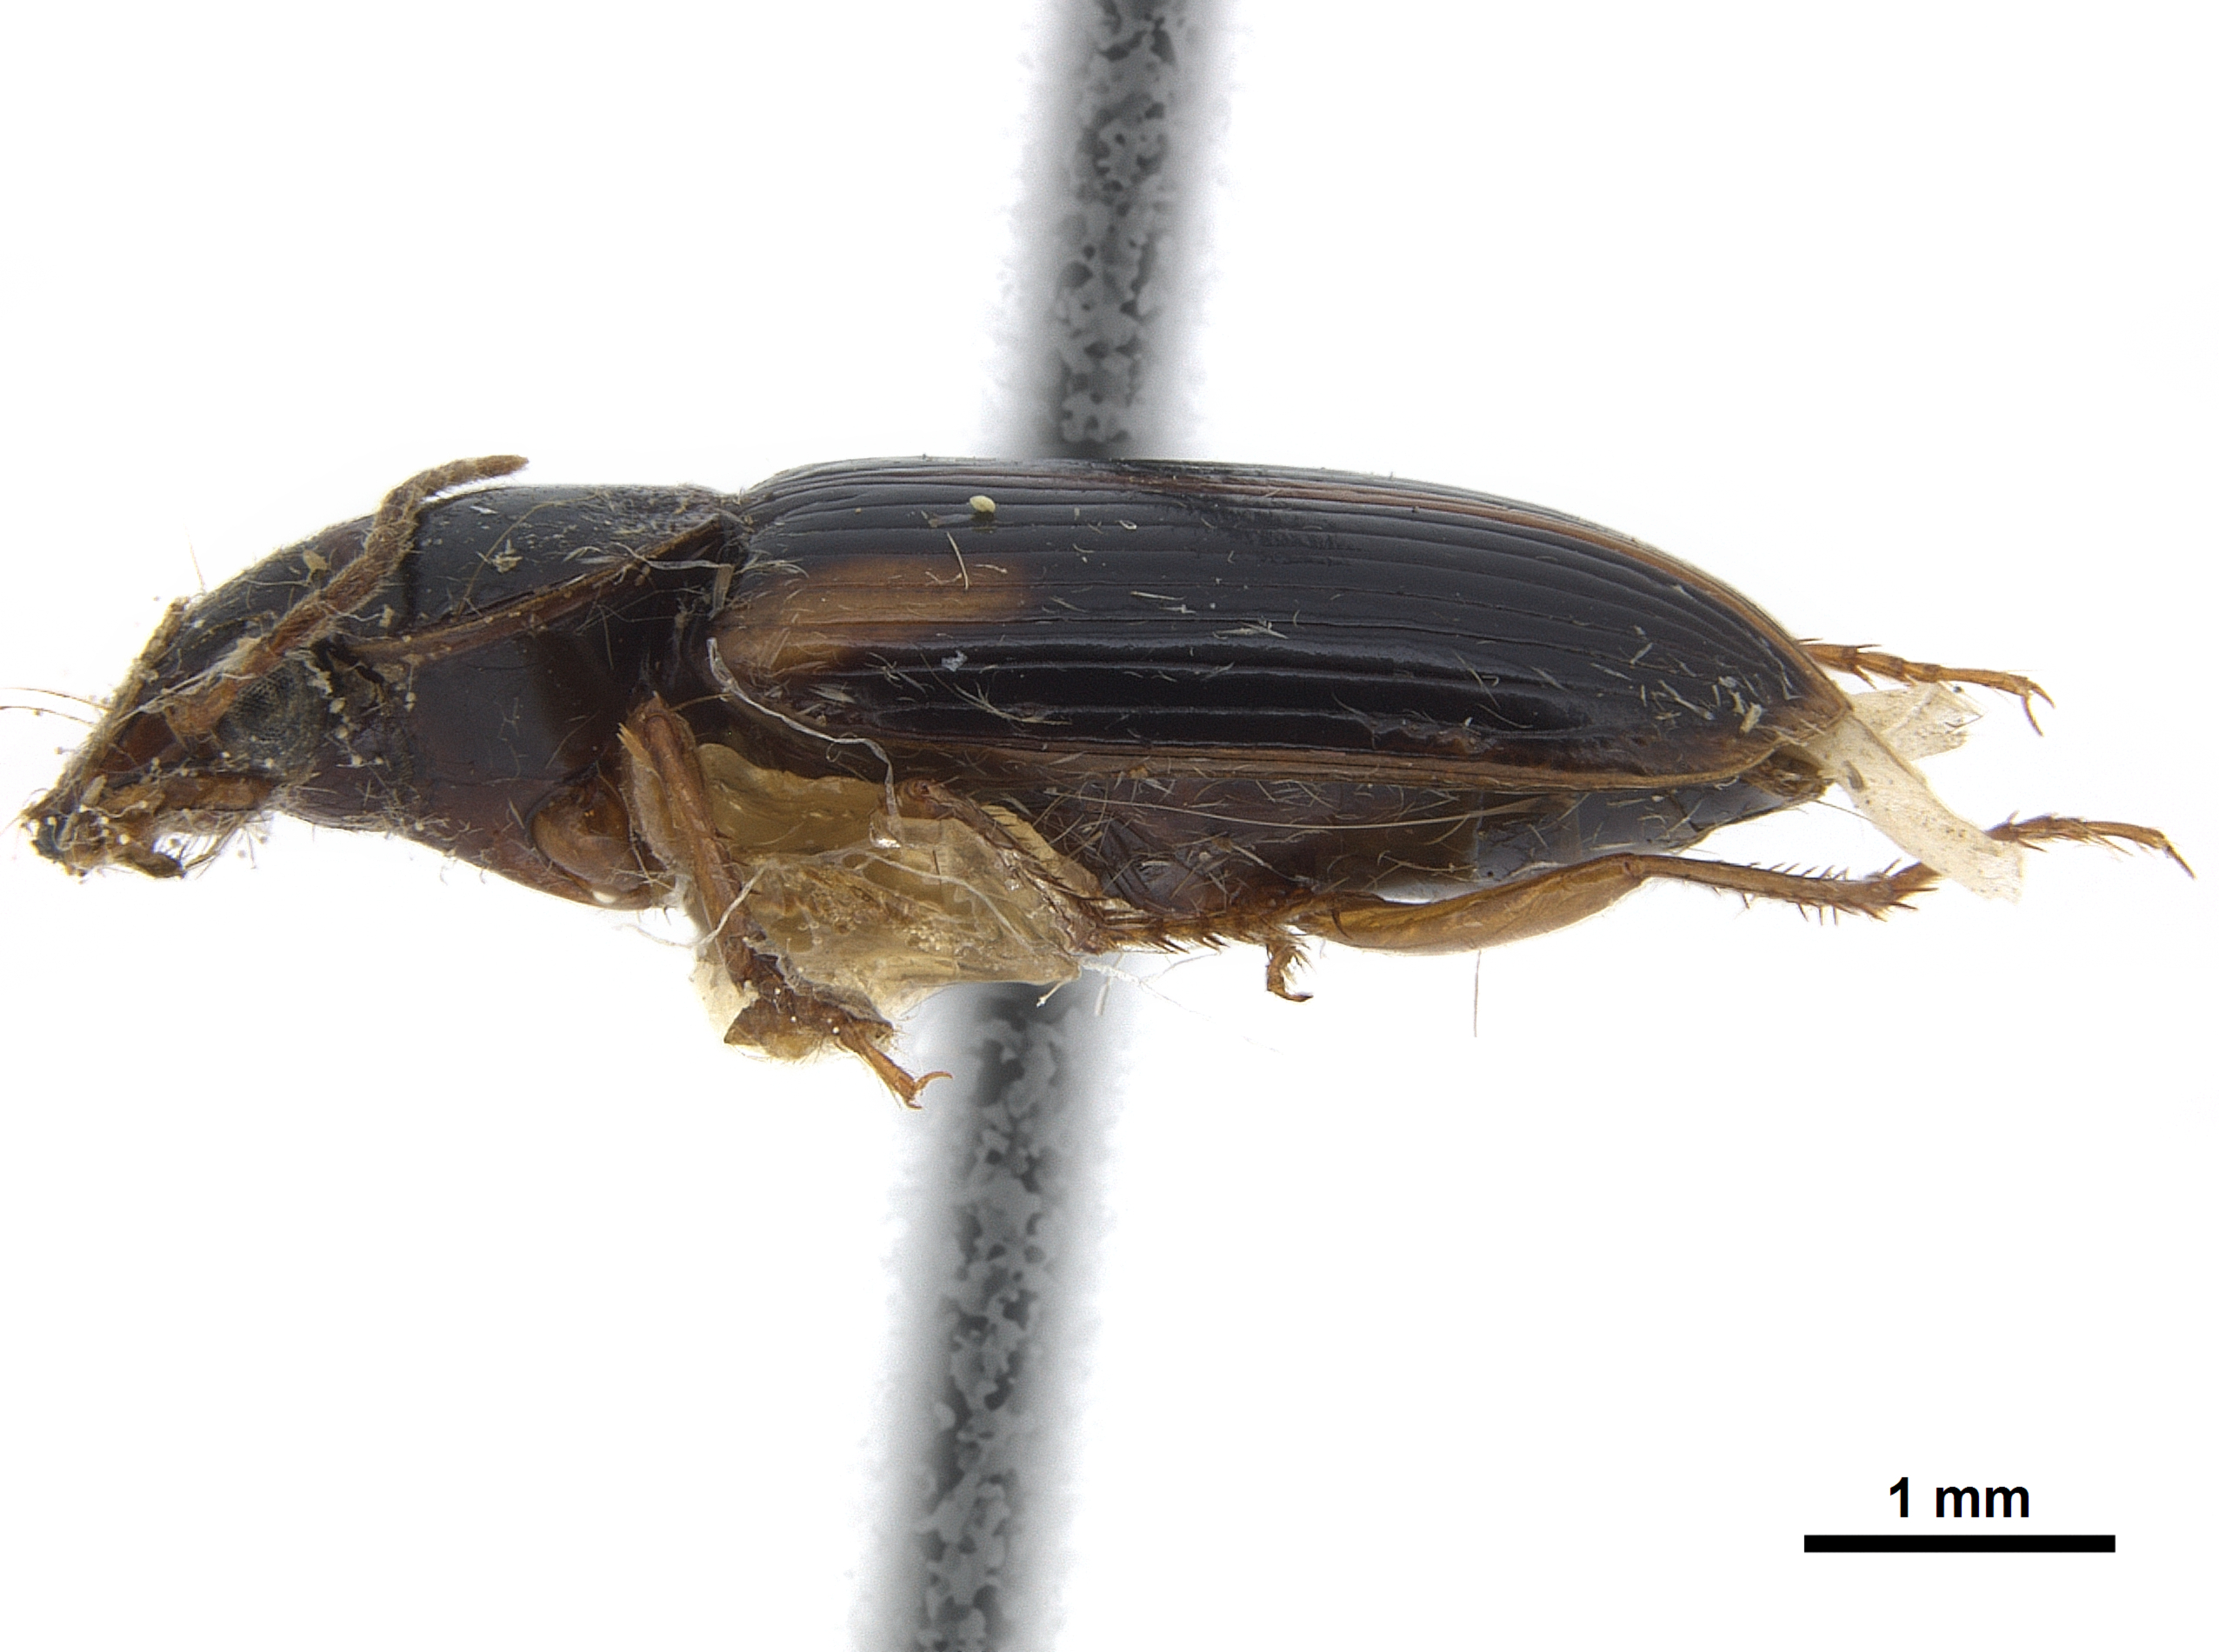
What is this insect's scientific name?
Egadroma vandenbulckeri (also Stenolophus vandenbulckei)
